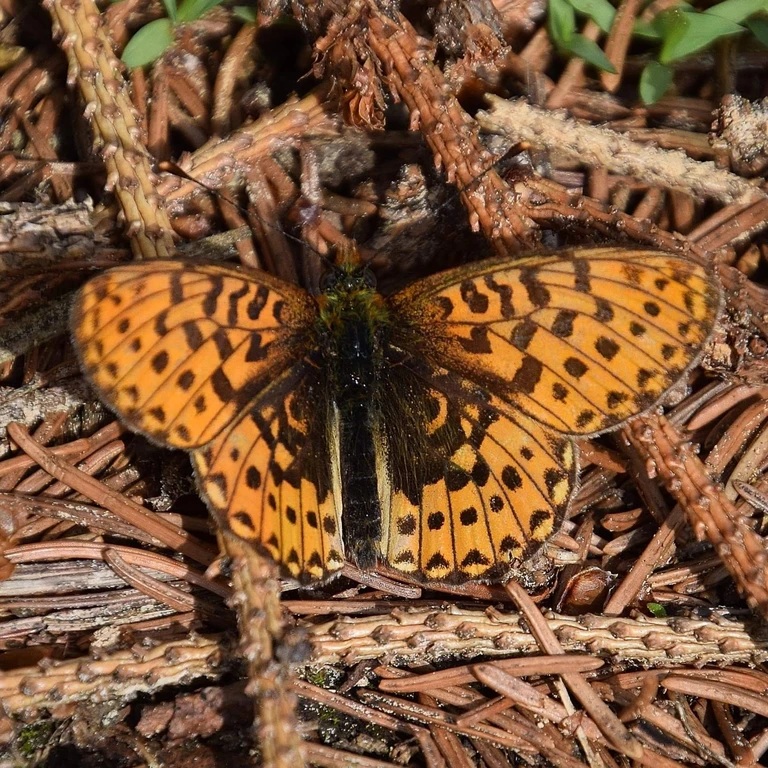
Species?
Boloria euphrosyne (also Clossiana euphrosyne)
